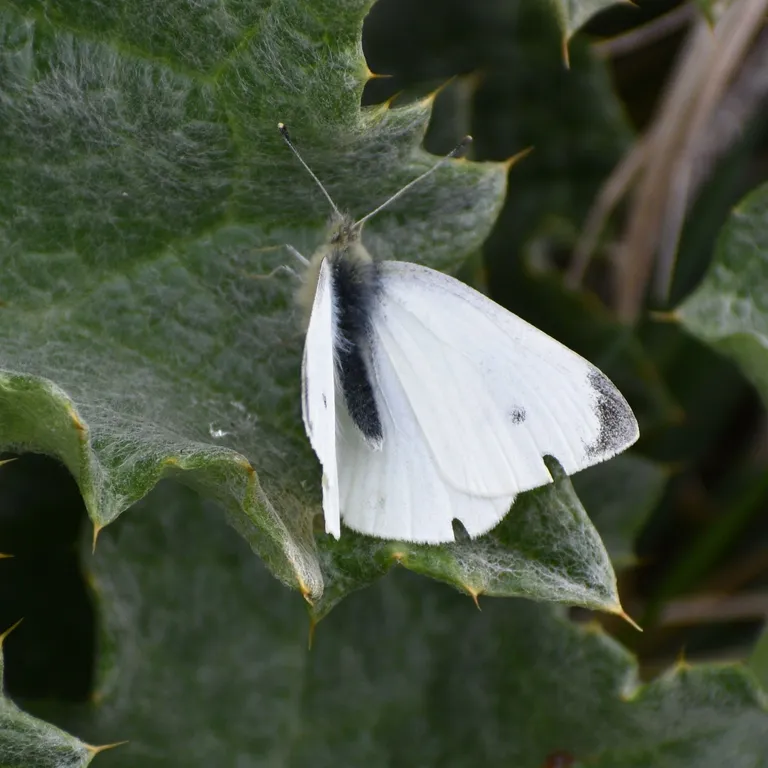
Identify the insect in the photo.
Pieris rapae
